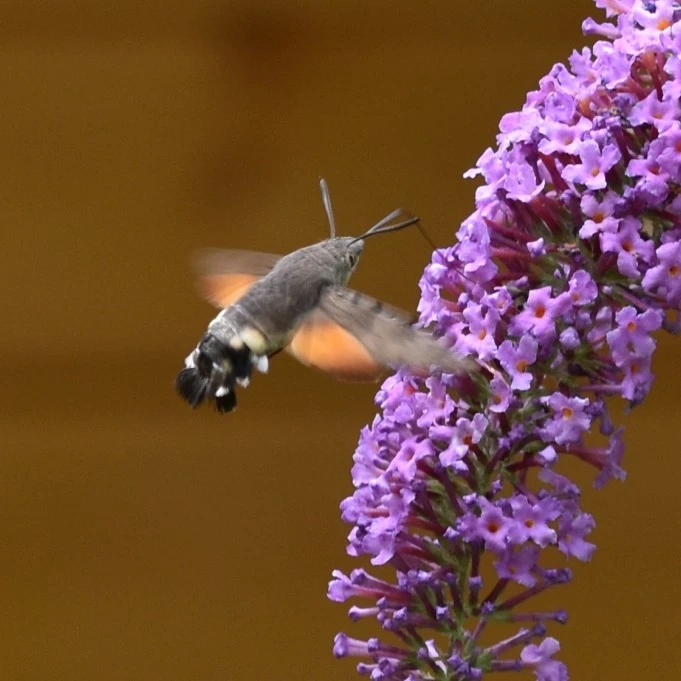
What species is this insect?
Macroglossum stellatarum
